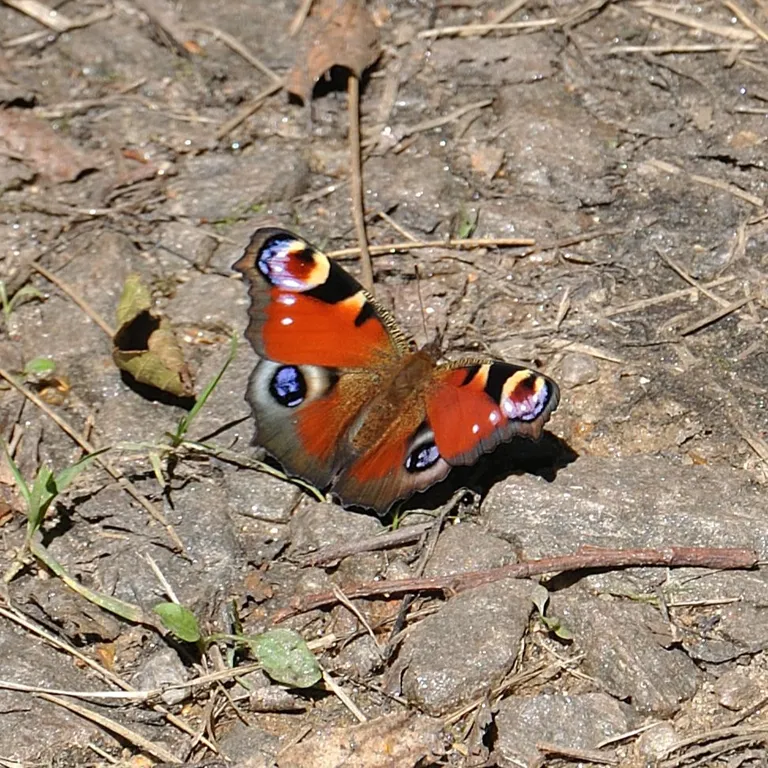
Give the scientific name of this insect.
Aglais io
